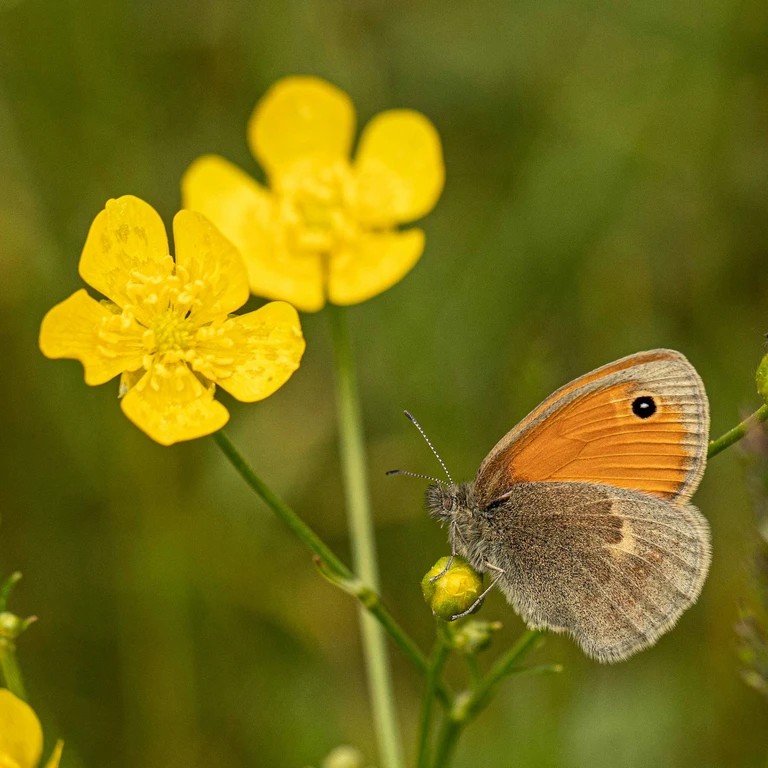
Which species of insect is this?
Coenonympha pamphilus
